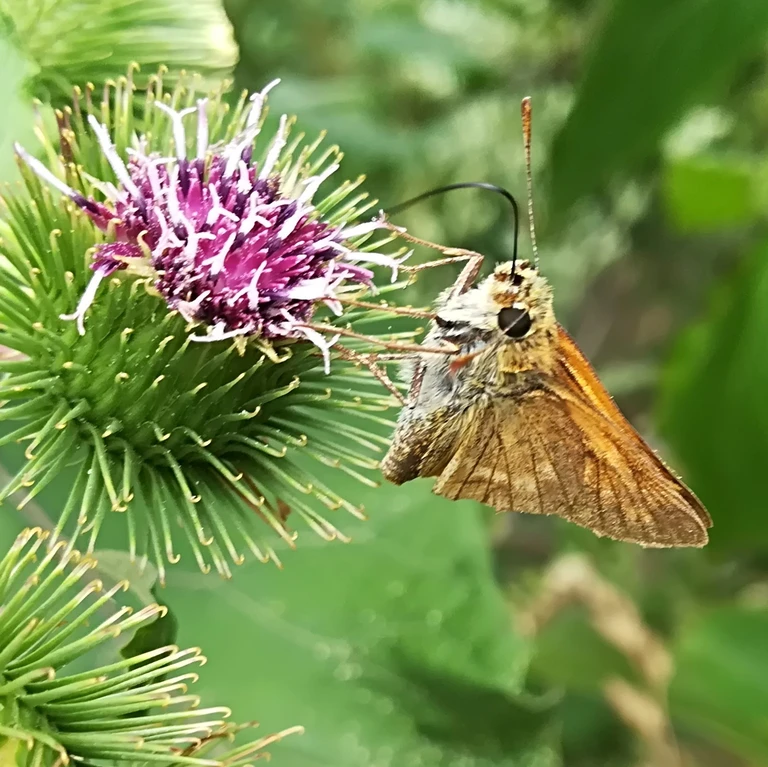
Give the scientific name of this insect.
Ochlodes sylvanus (also Ochlodes venata)
